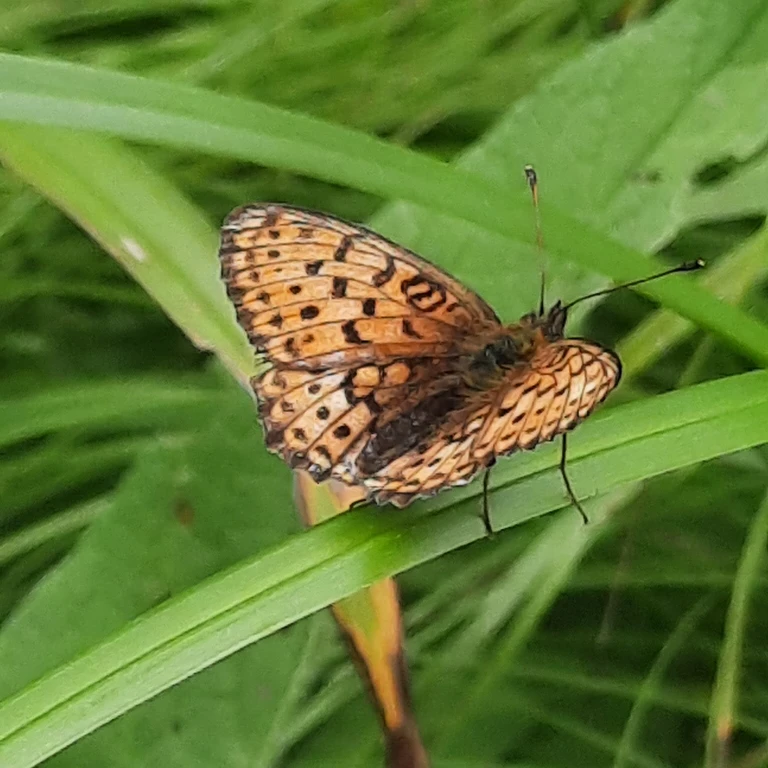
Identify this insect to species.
Brenthis ino
